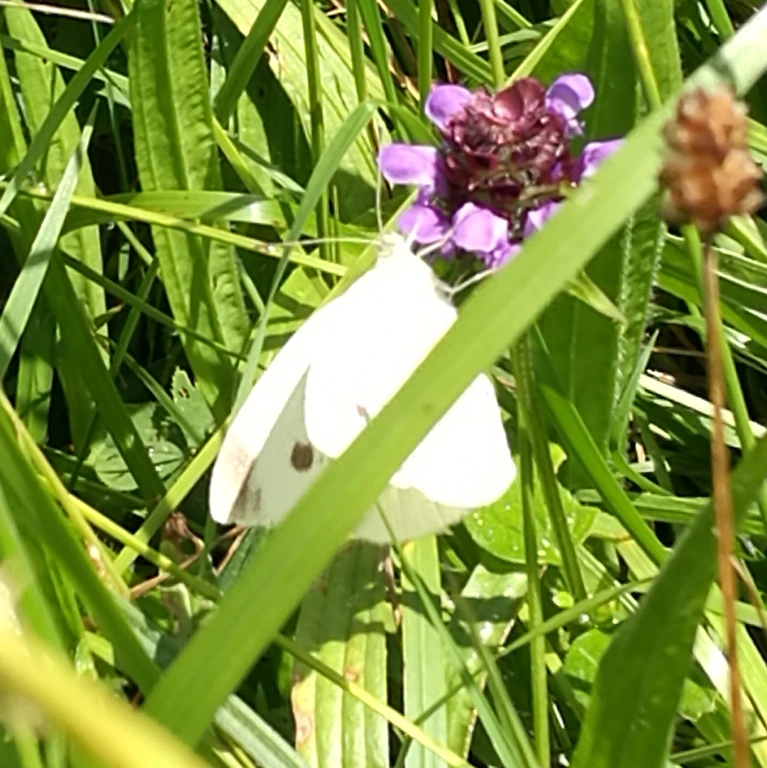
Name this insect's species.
Pieris rapae
